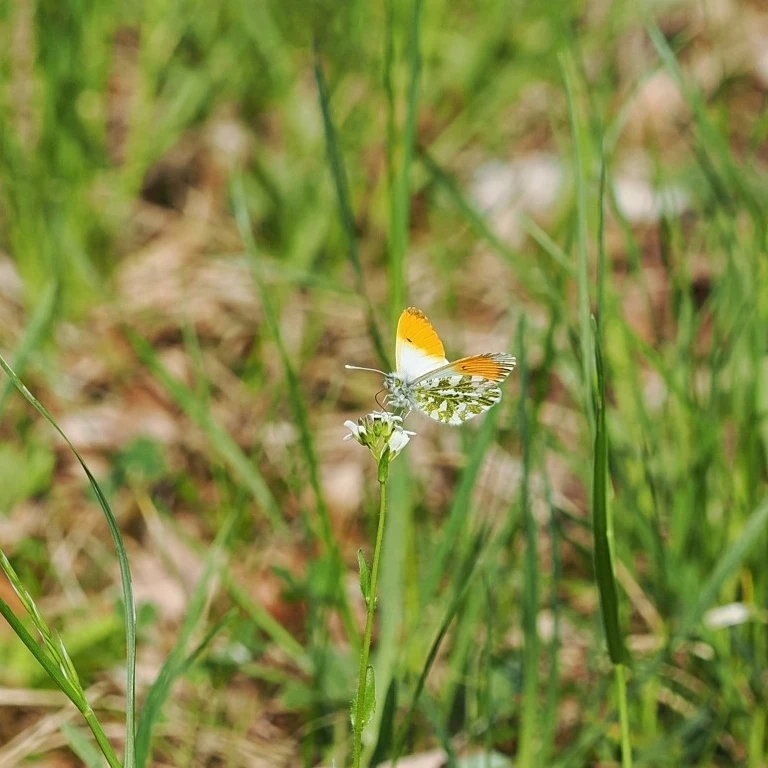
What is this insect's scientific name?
Anthocharis cardamines
